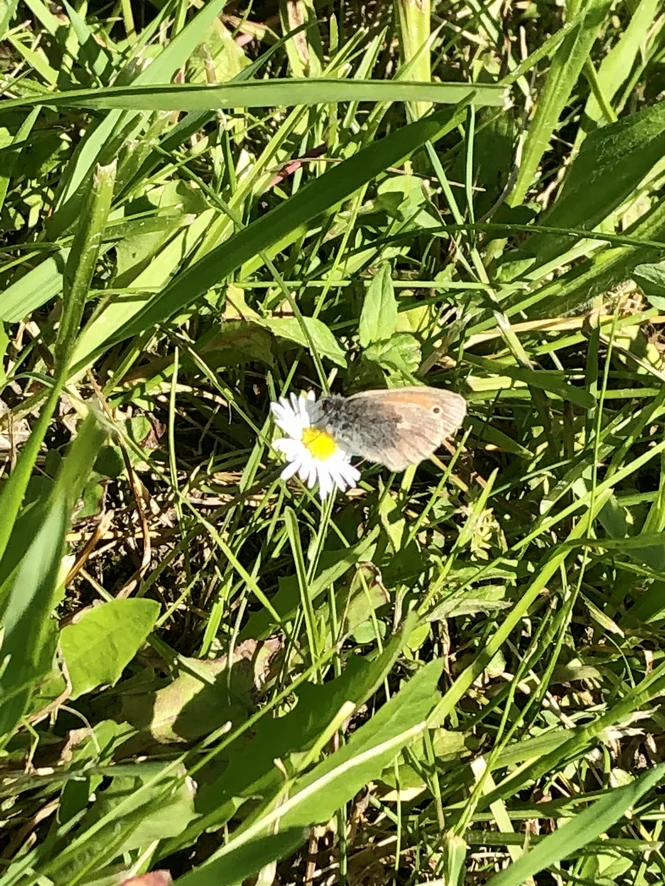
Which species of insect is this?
Coenonympha pamphilus
